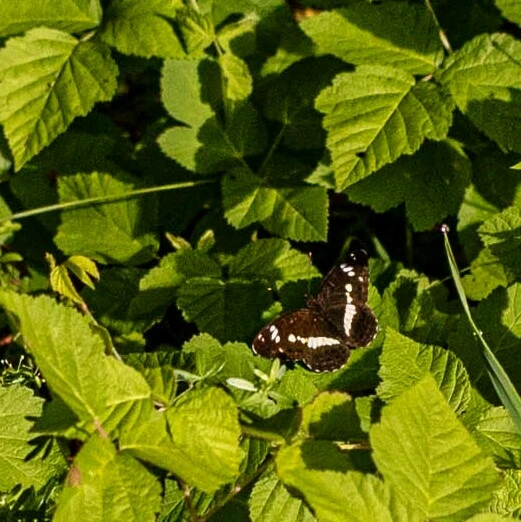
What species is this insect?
Limenitis camilla (also Ladoga camilla)
